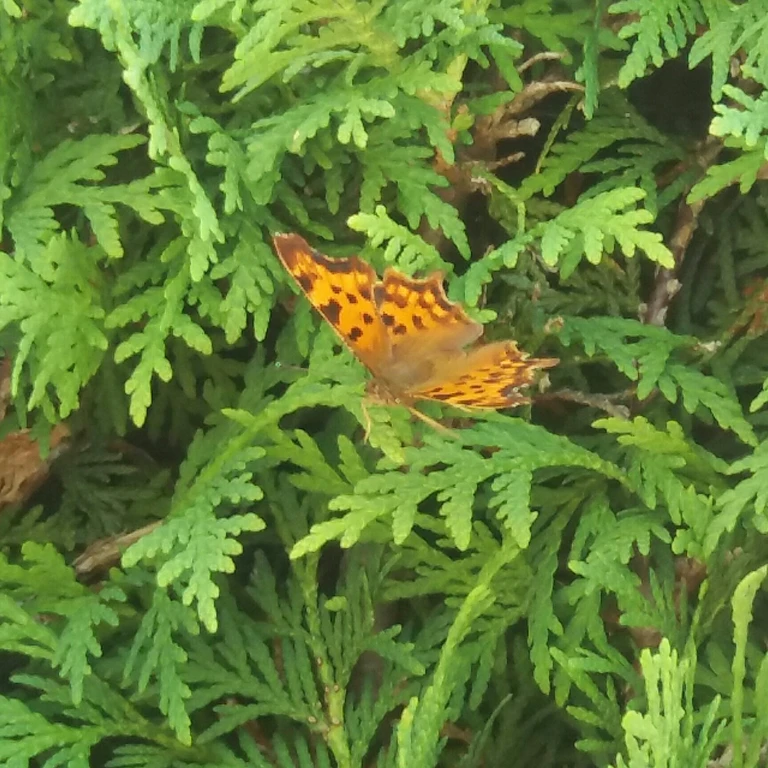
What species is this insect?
Polygonia c-album
